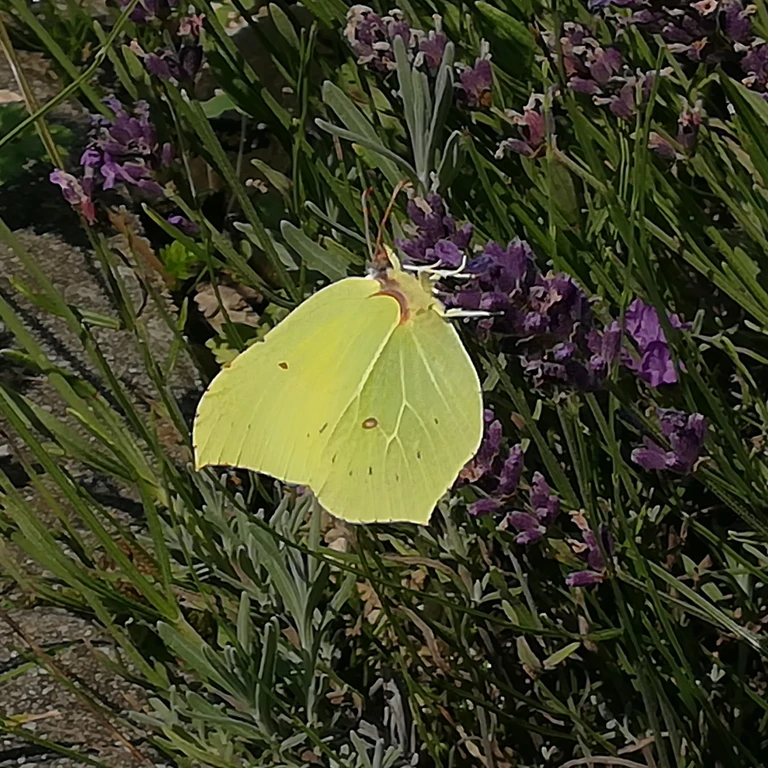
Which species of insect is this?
Gonepteryx rhamni
